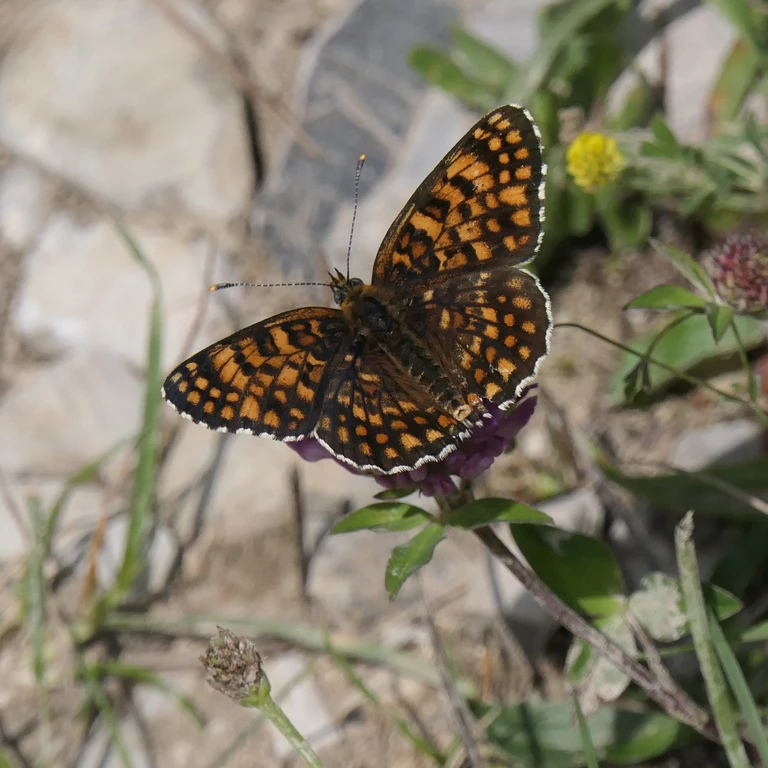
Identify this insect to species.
Melitaea phoebe
